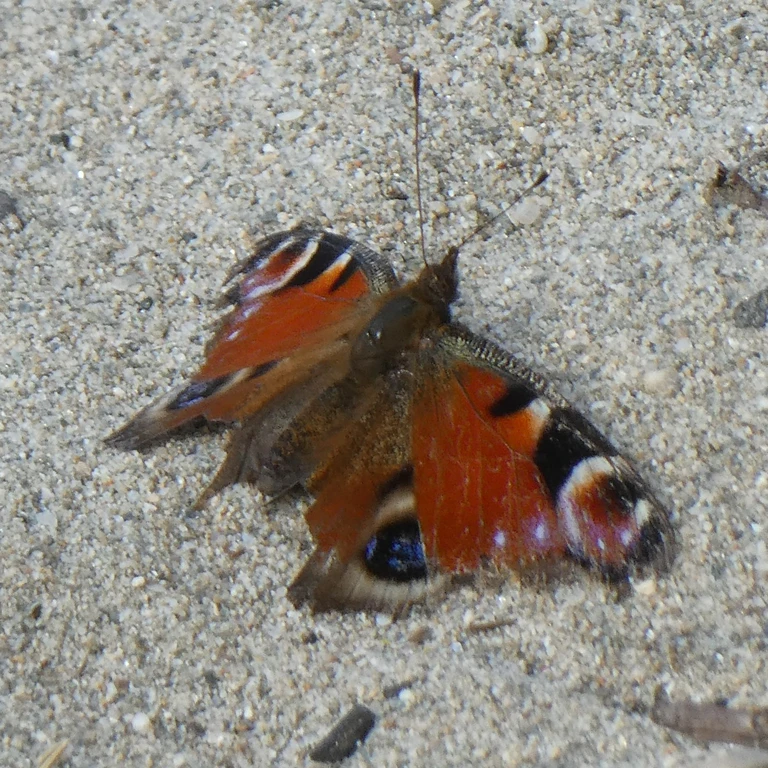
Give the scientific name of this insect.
Aglais io
